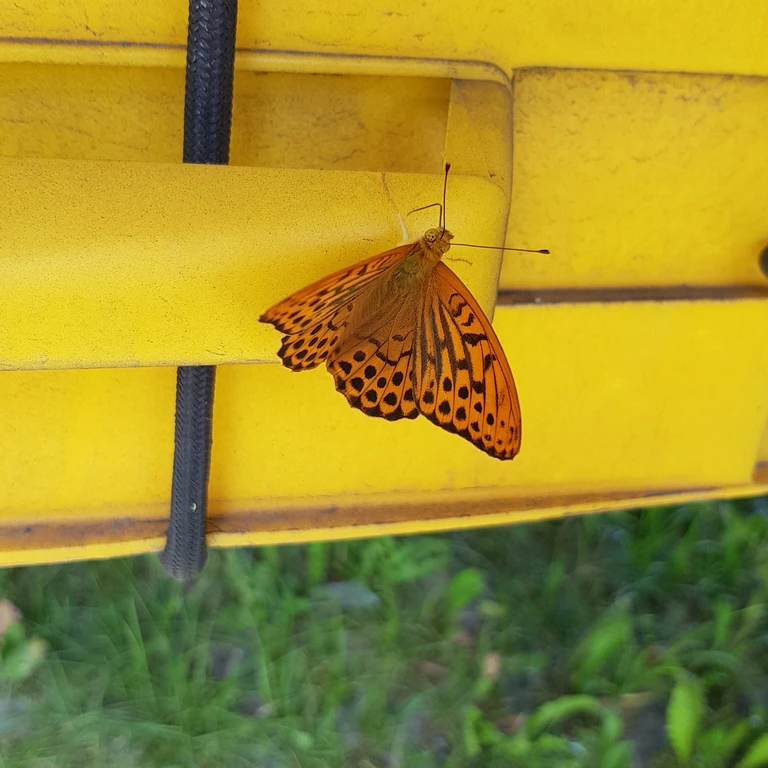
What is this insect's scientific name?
Argynnis paphia
